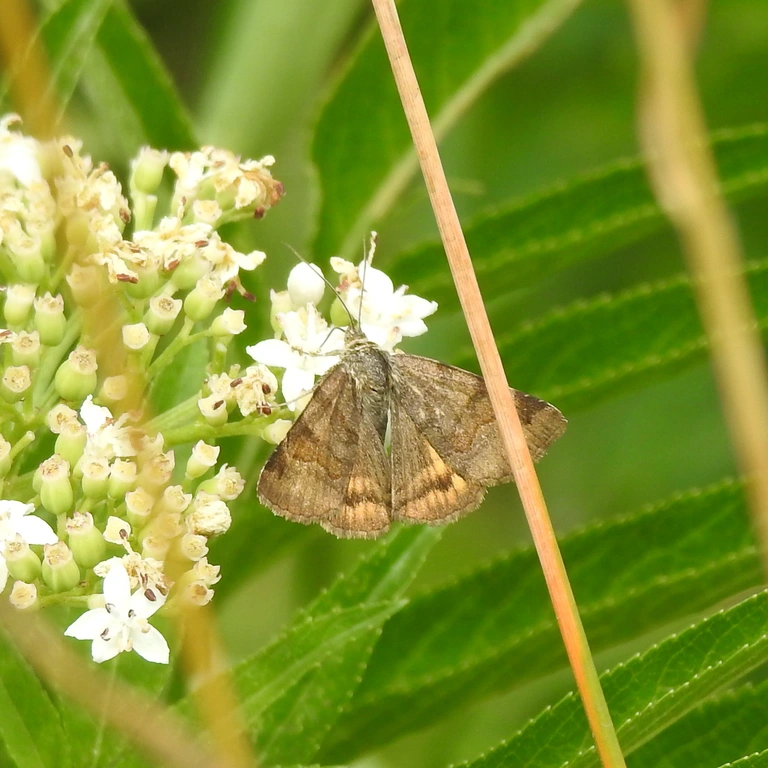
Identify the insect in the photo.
Euclidia glyphica
